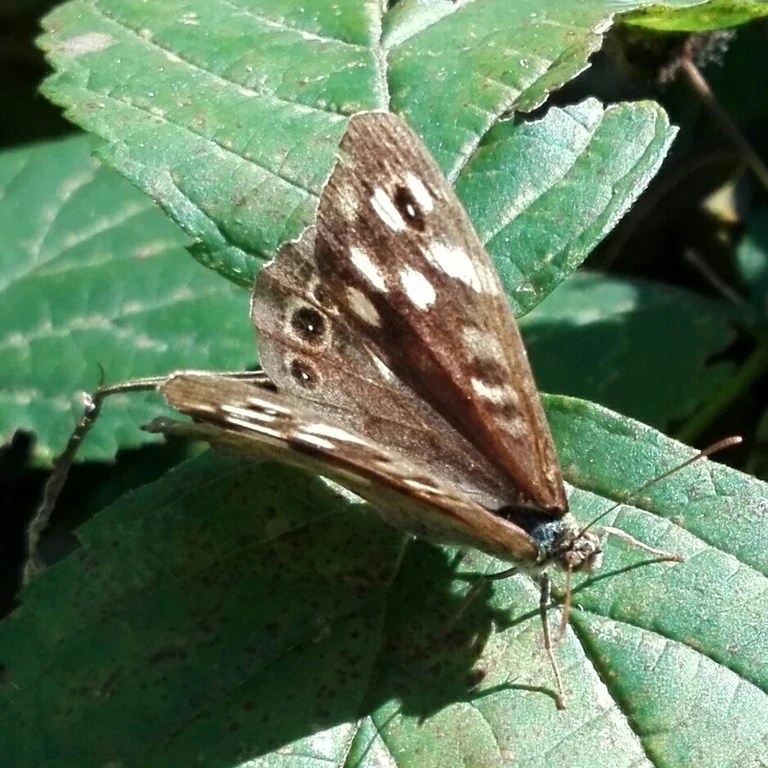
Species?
Pararge aegeria
